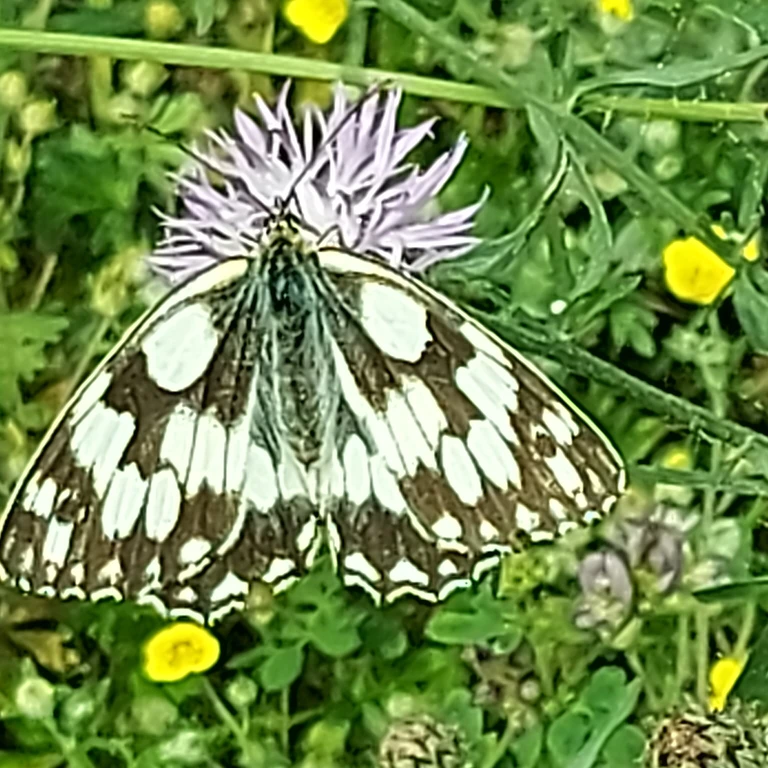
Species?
Melanargia galathea
